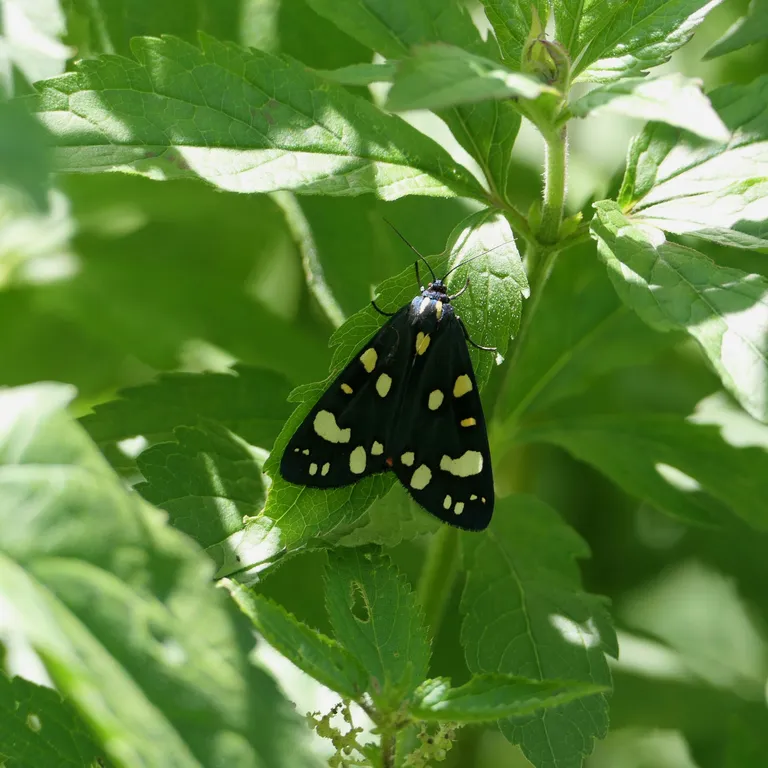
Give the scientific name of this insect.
Callimorpha dominula
